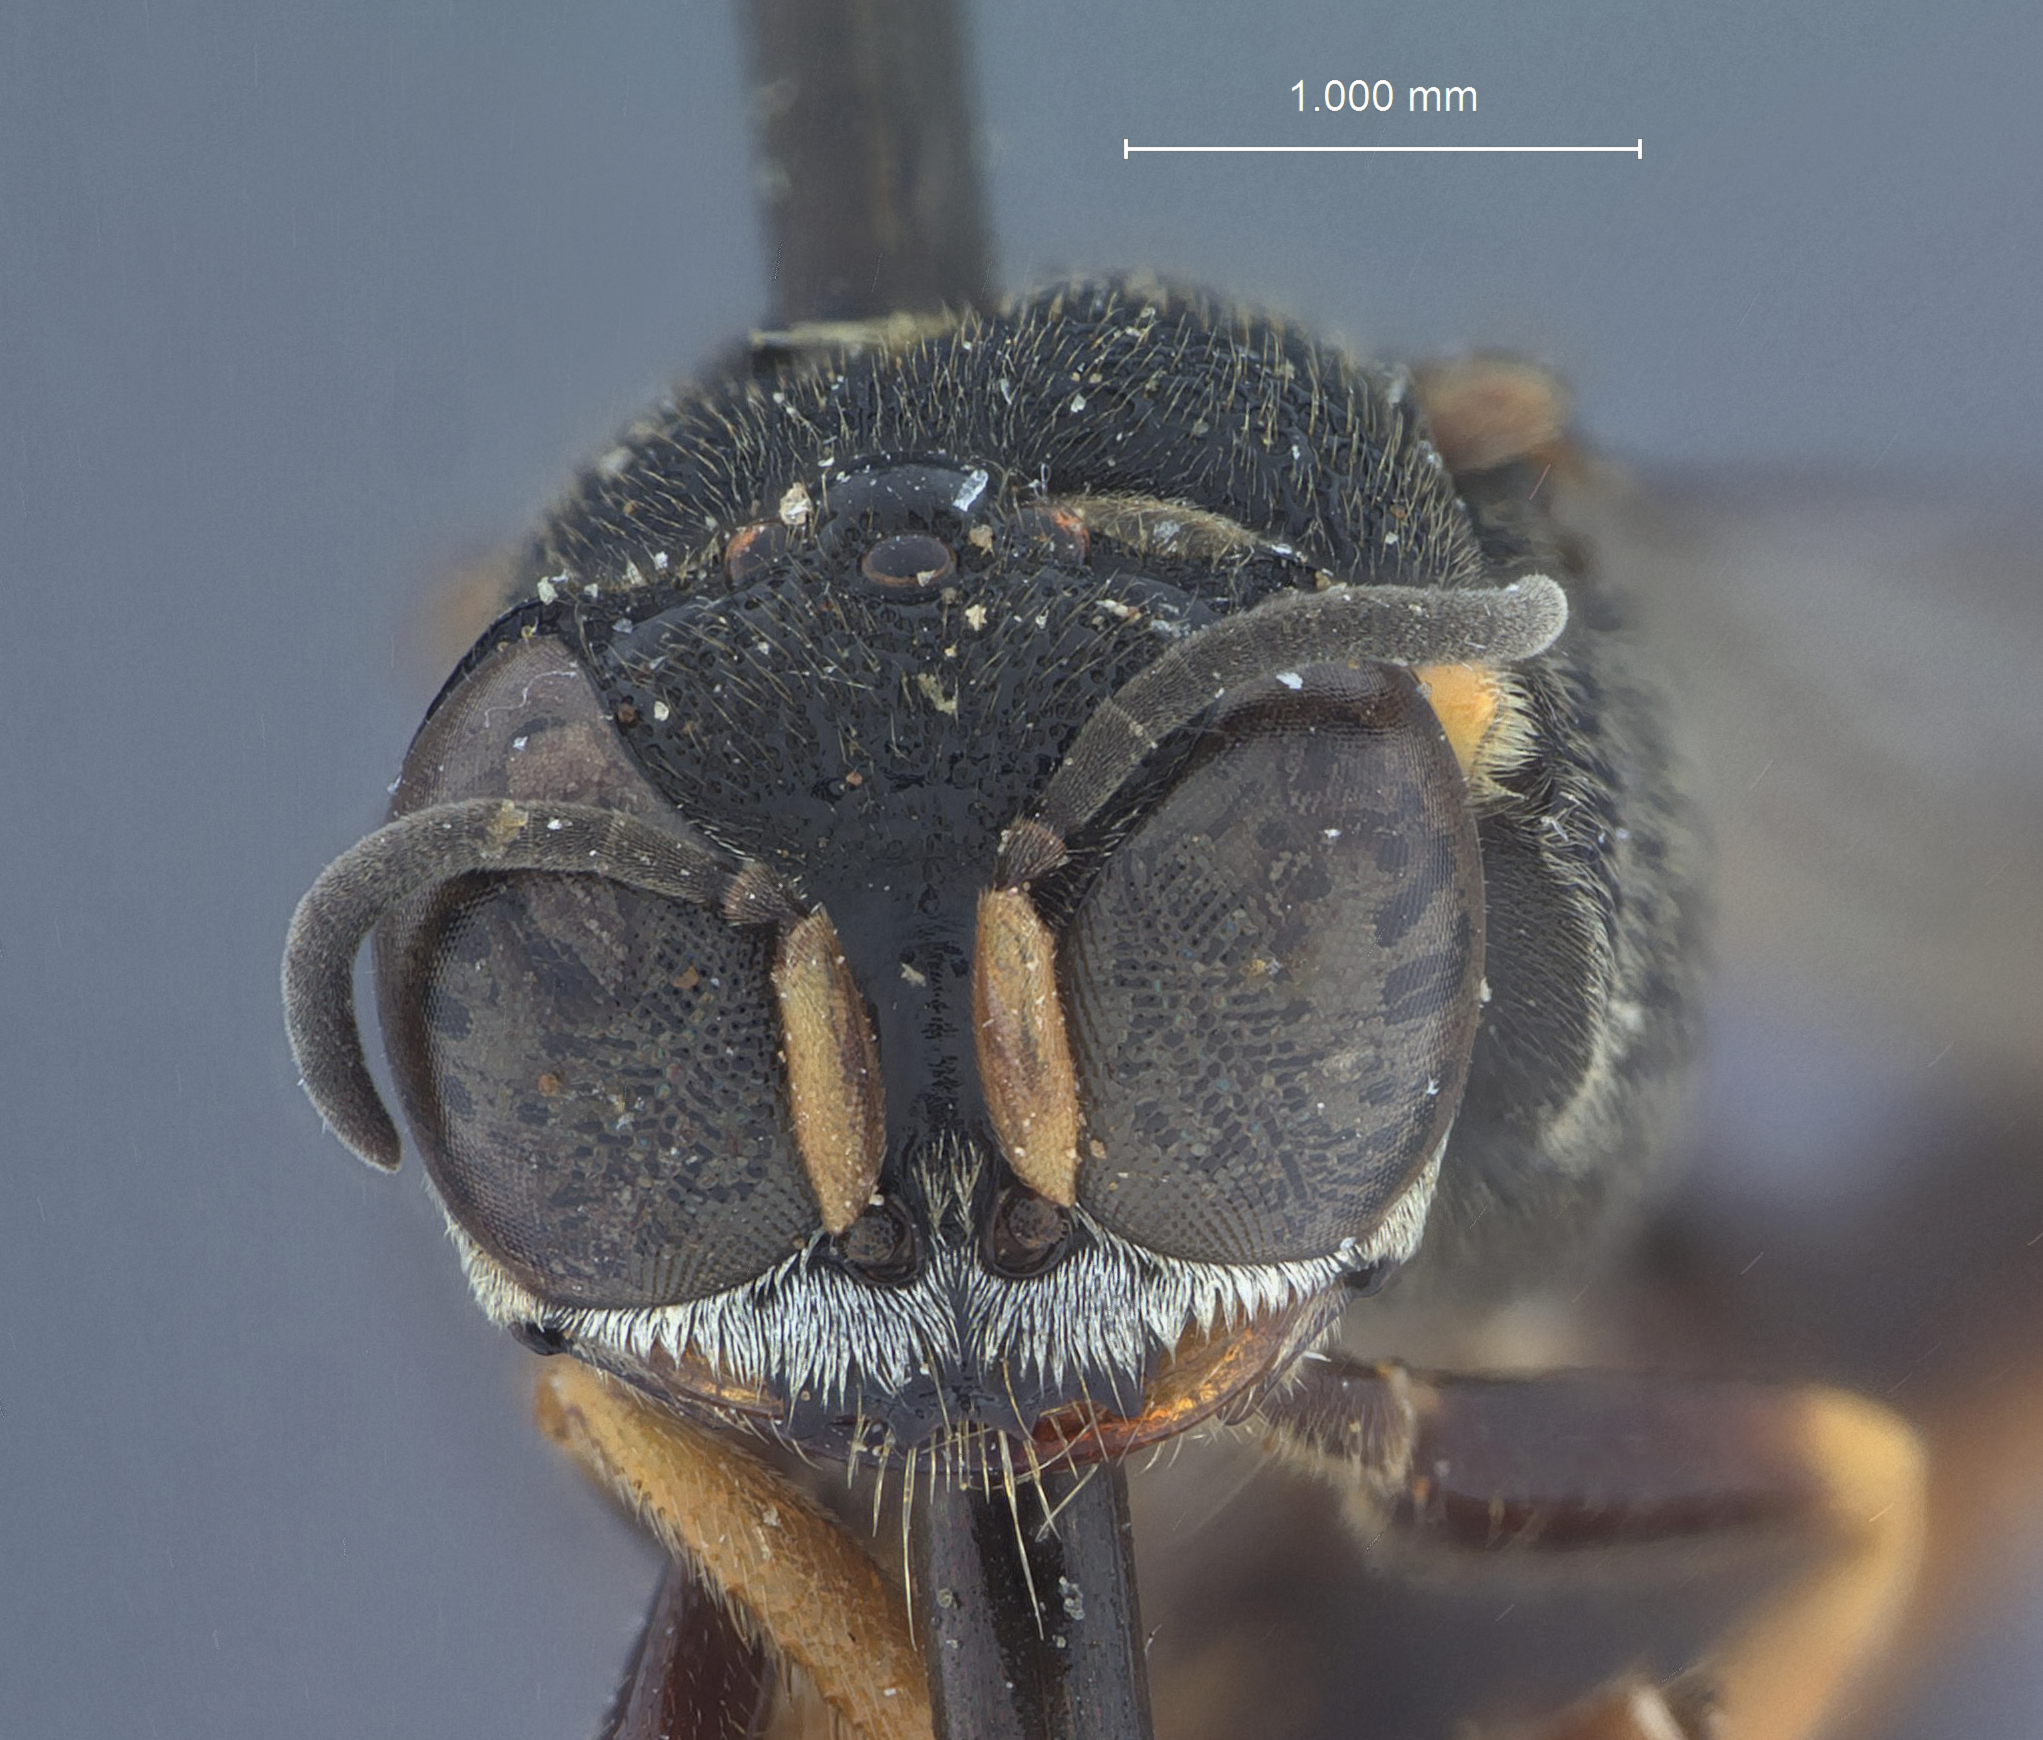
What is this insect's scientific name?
Encopognathus esoterus
